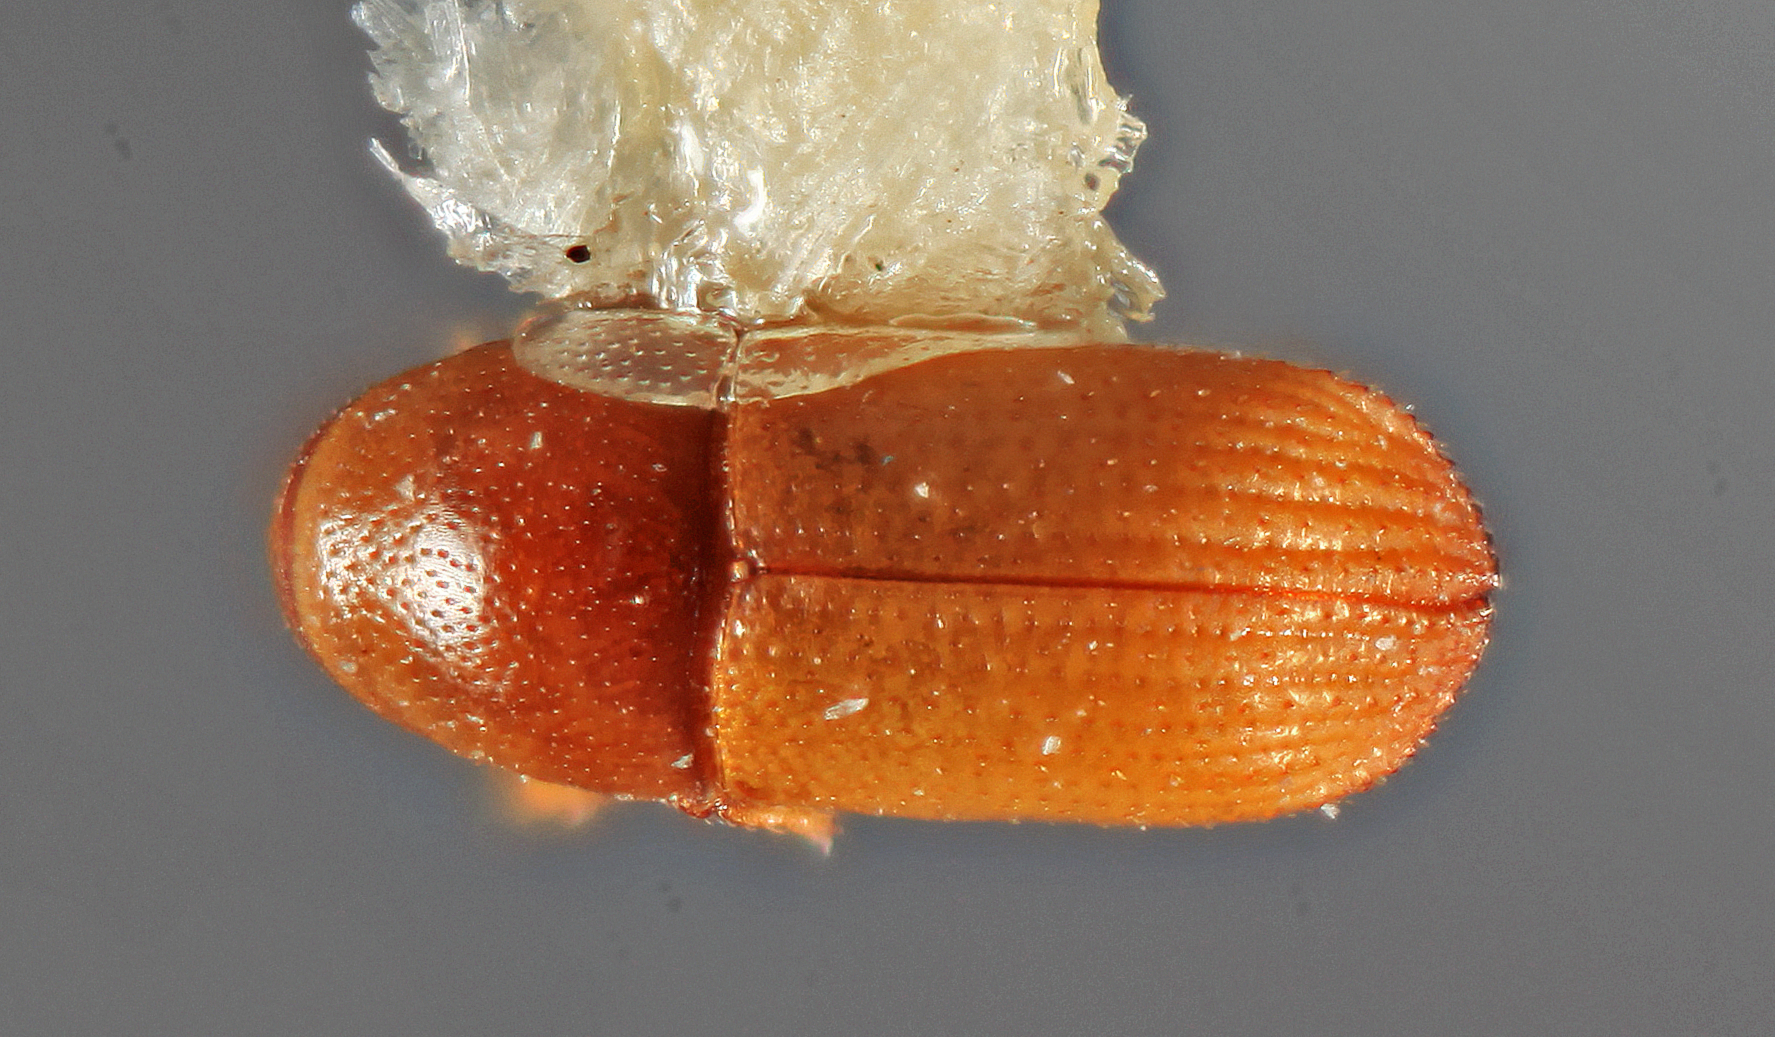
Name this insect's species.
Cnemonyx equihuai
